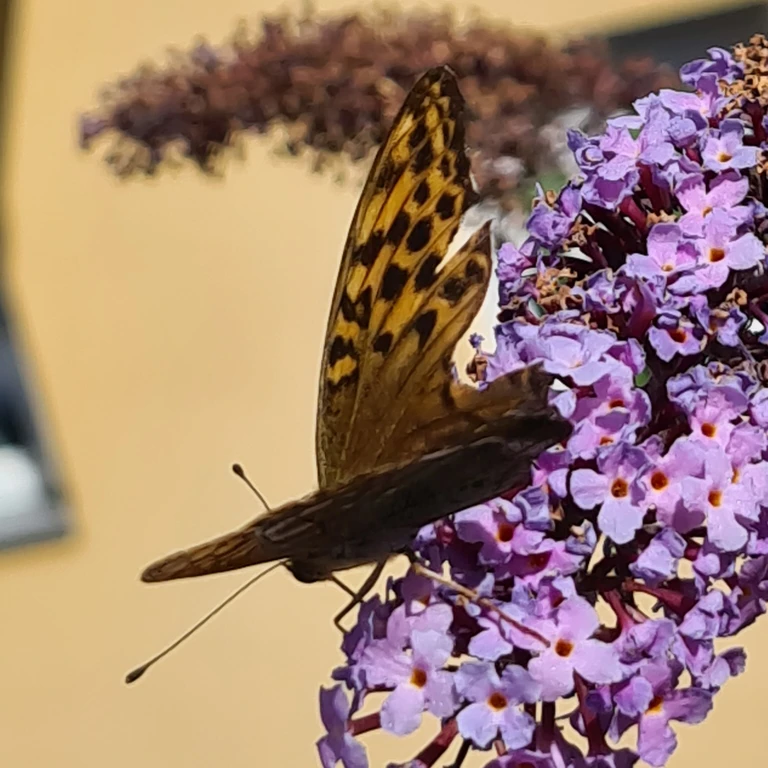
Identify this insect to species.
Argynnis paphia
